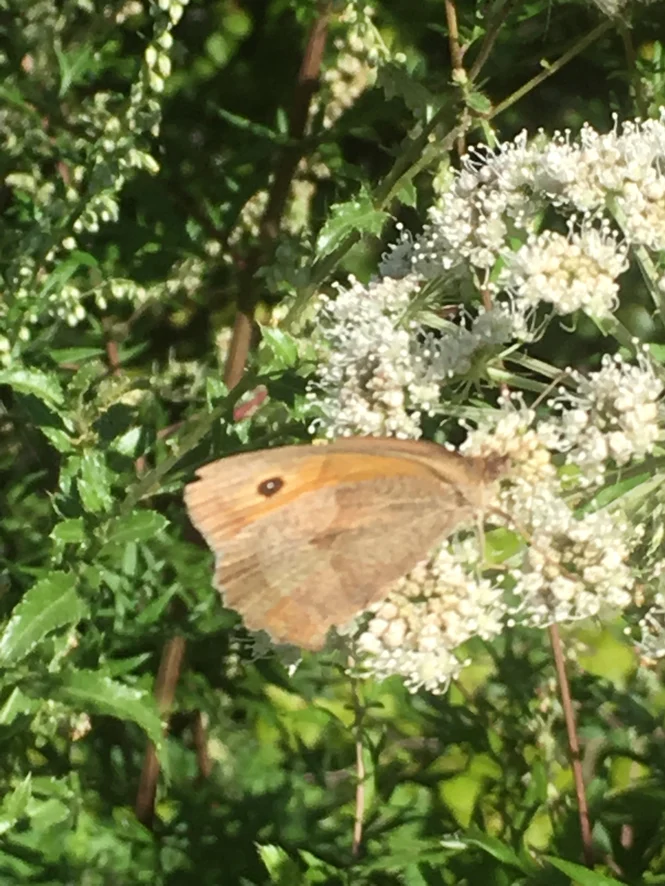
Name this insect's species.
Maniola jurtina
